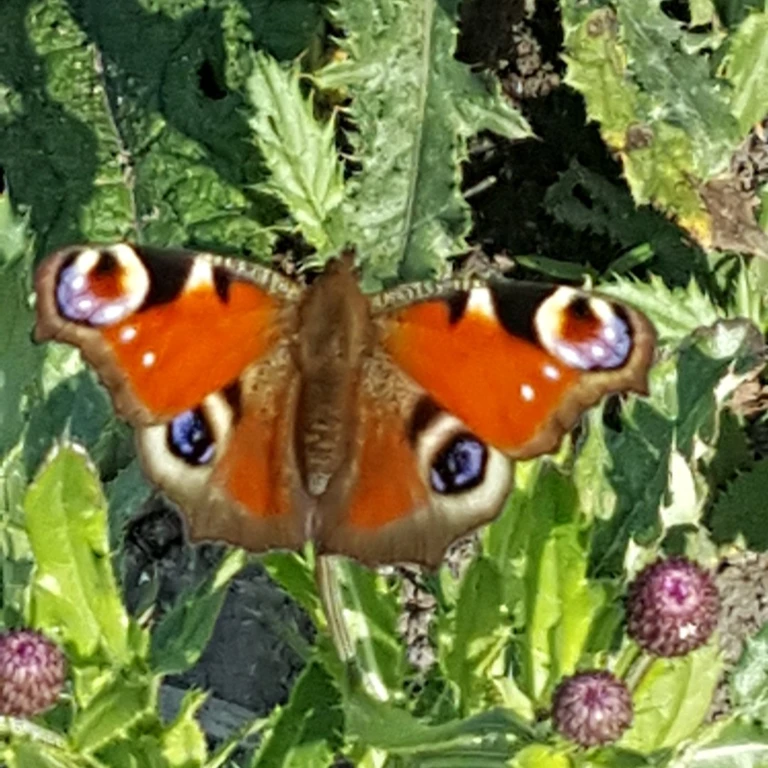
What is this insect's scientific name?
Aglais io
